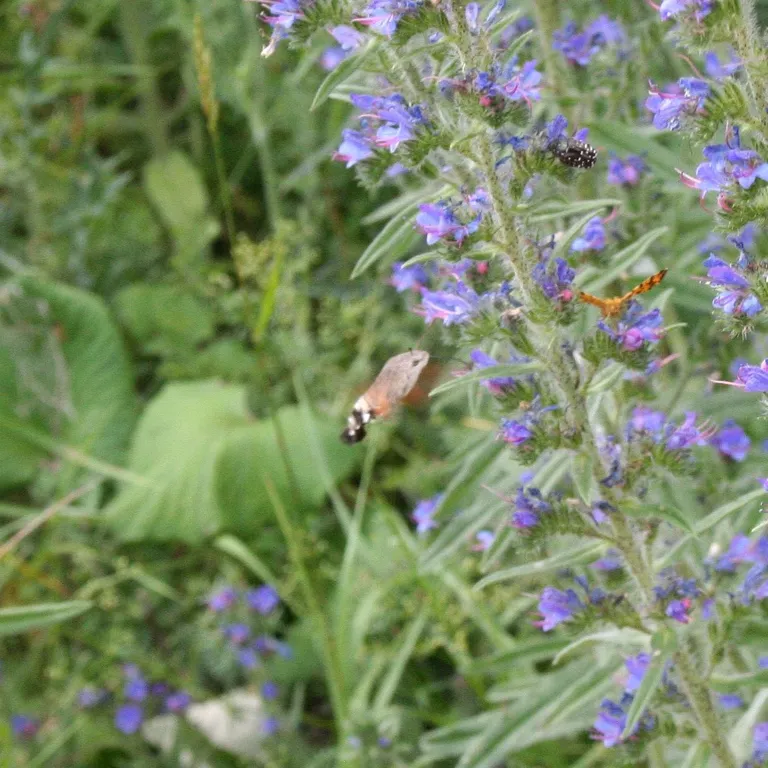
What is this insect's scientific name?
Macroglossum stellatarum
